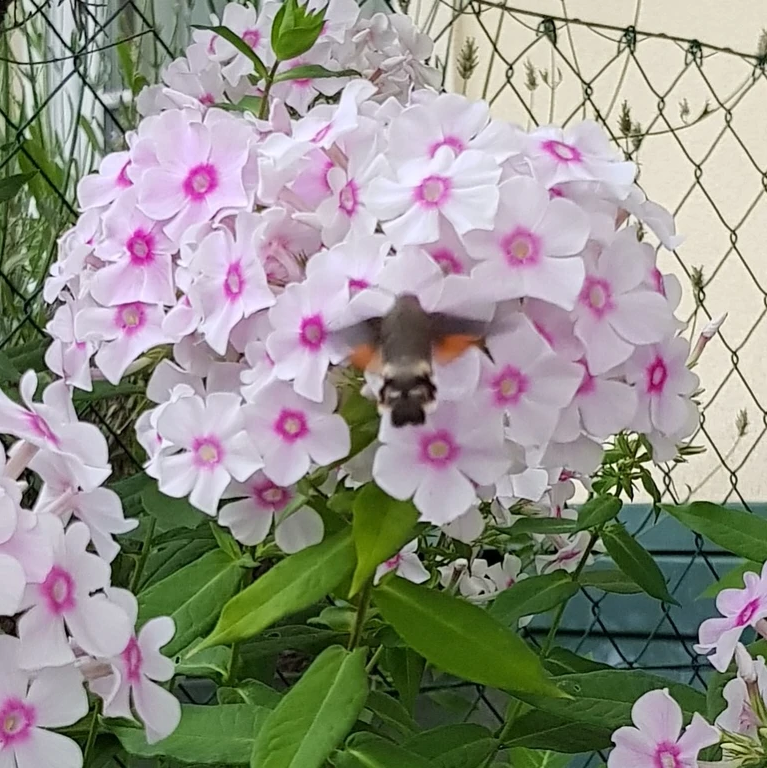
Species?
Macroglossum stellatarum
